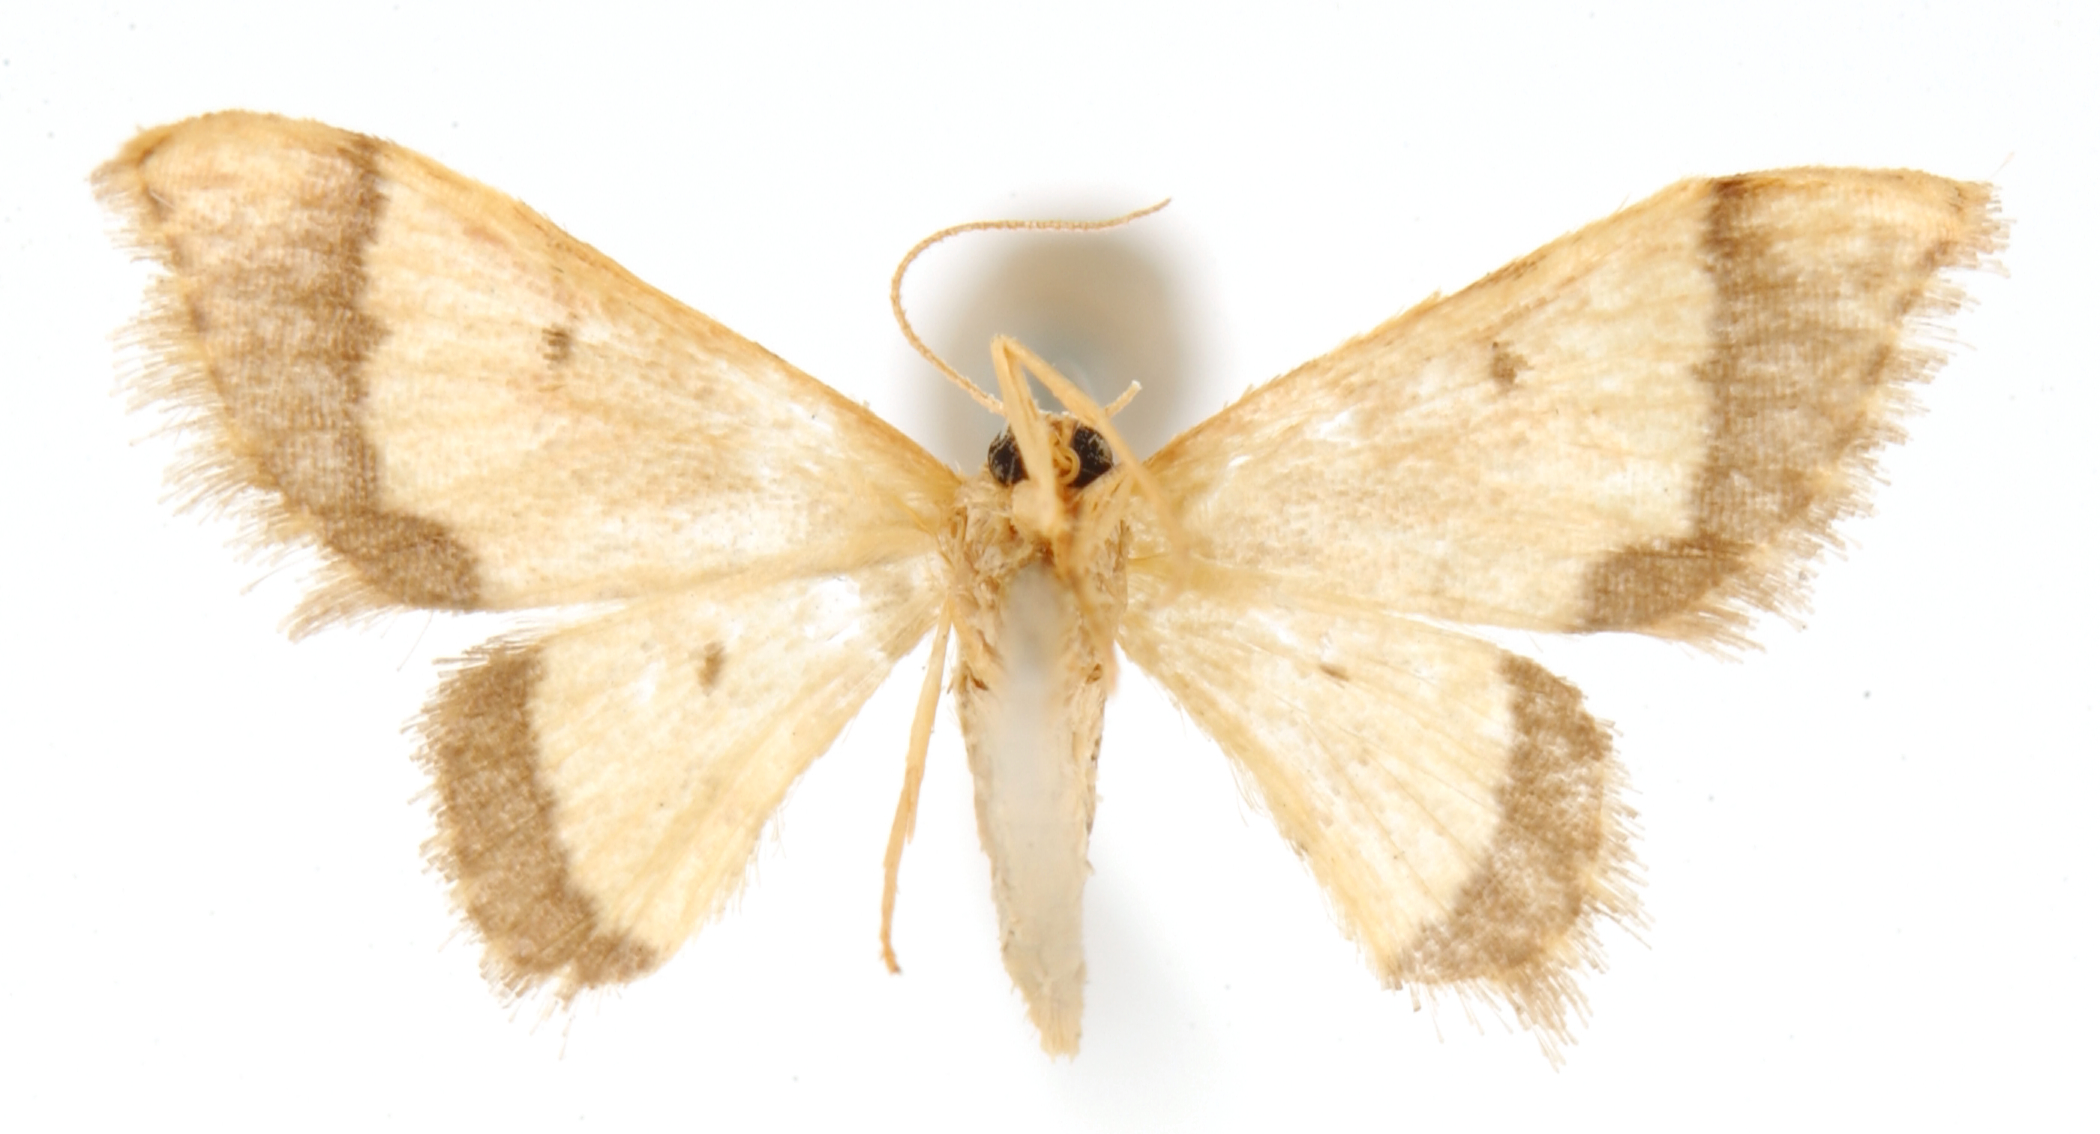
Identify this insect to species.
Ptychopoda finita
